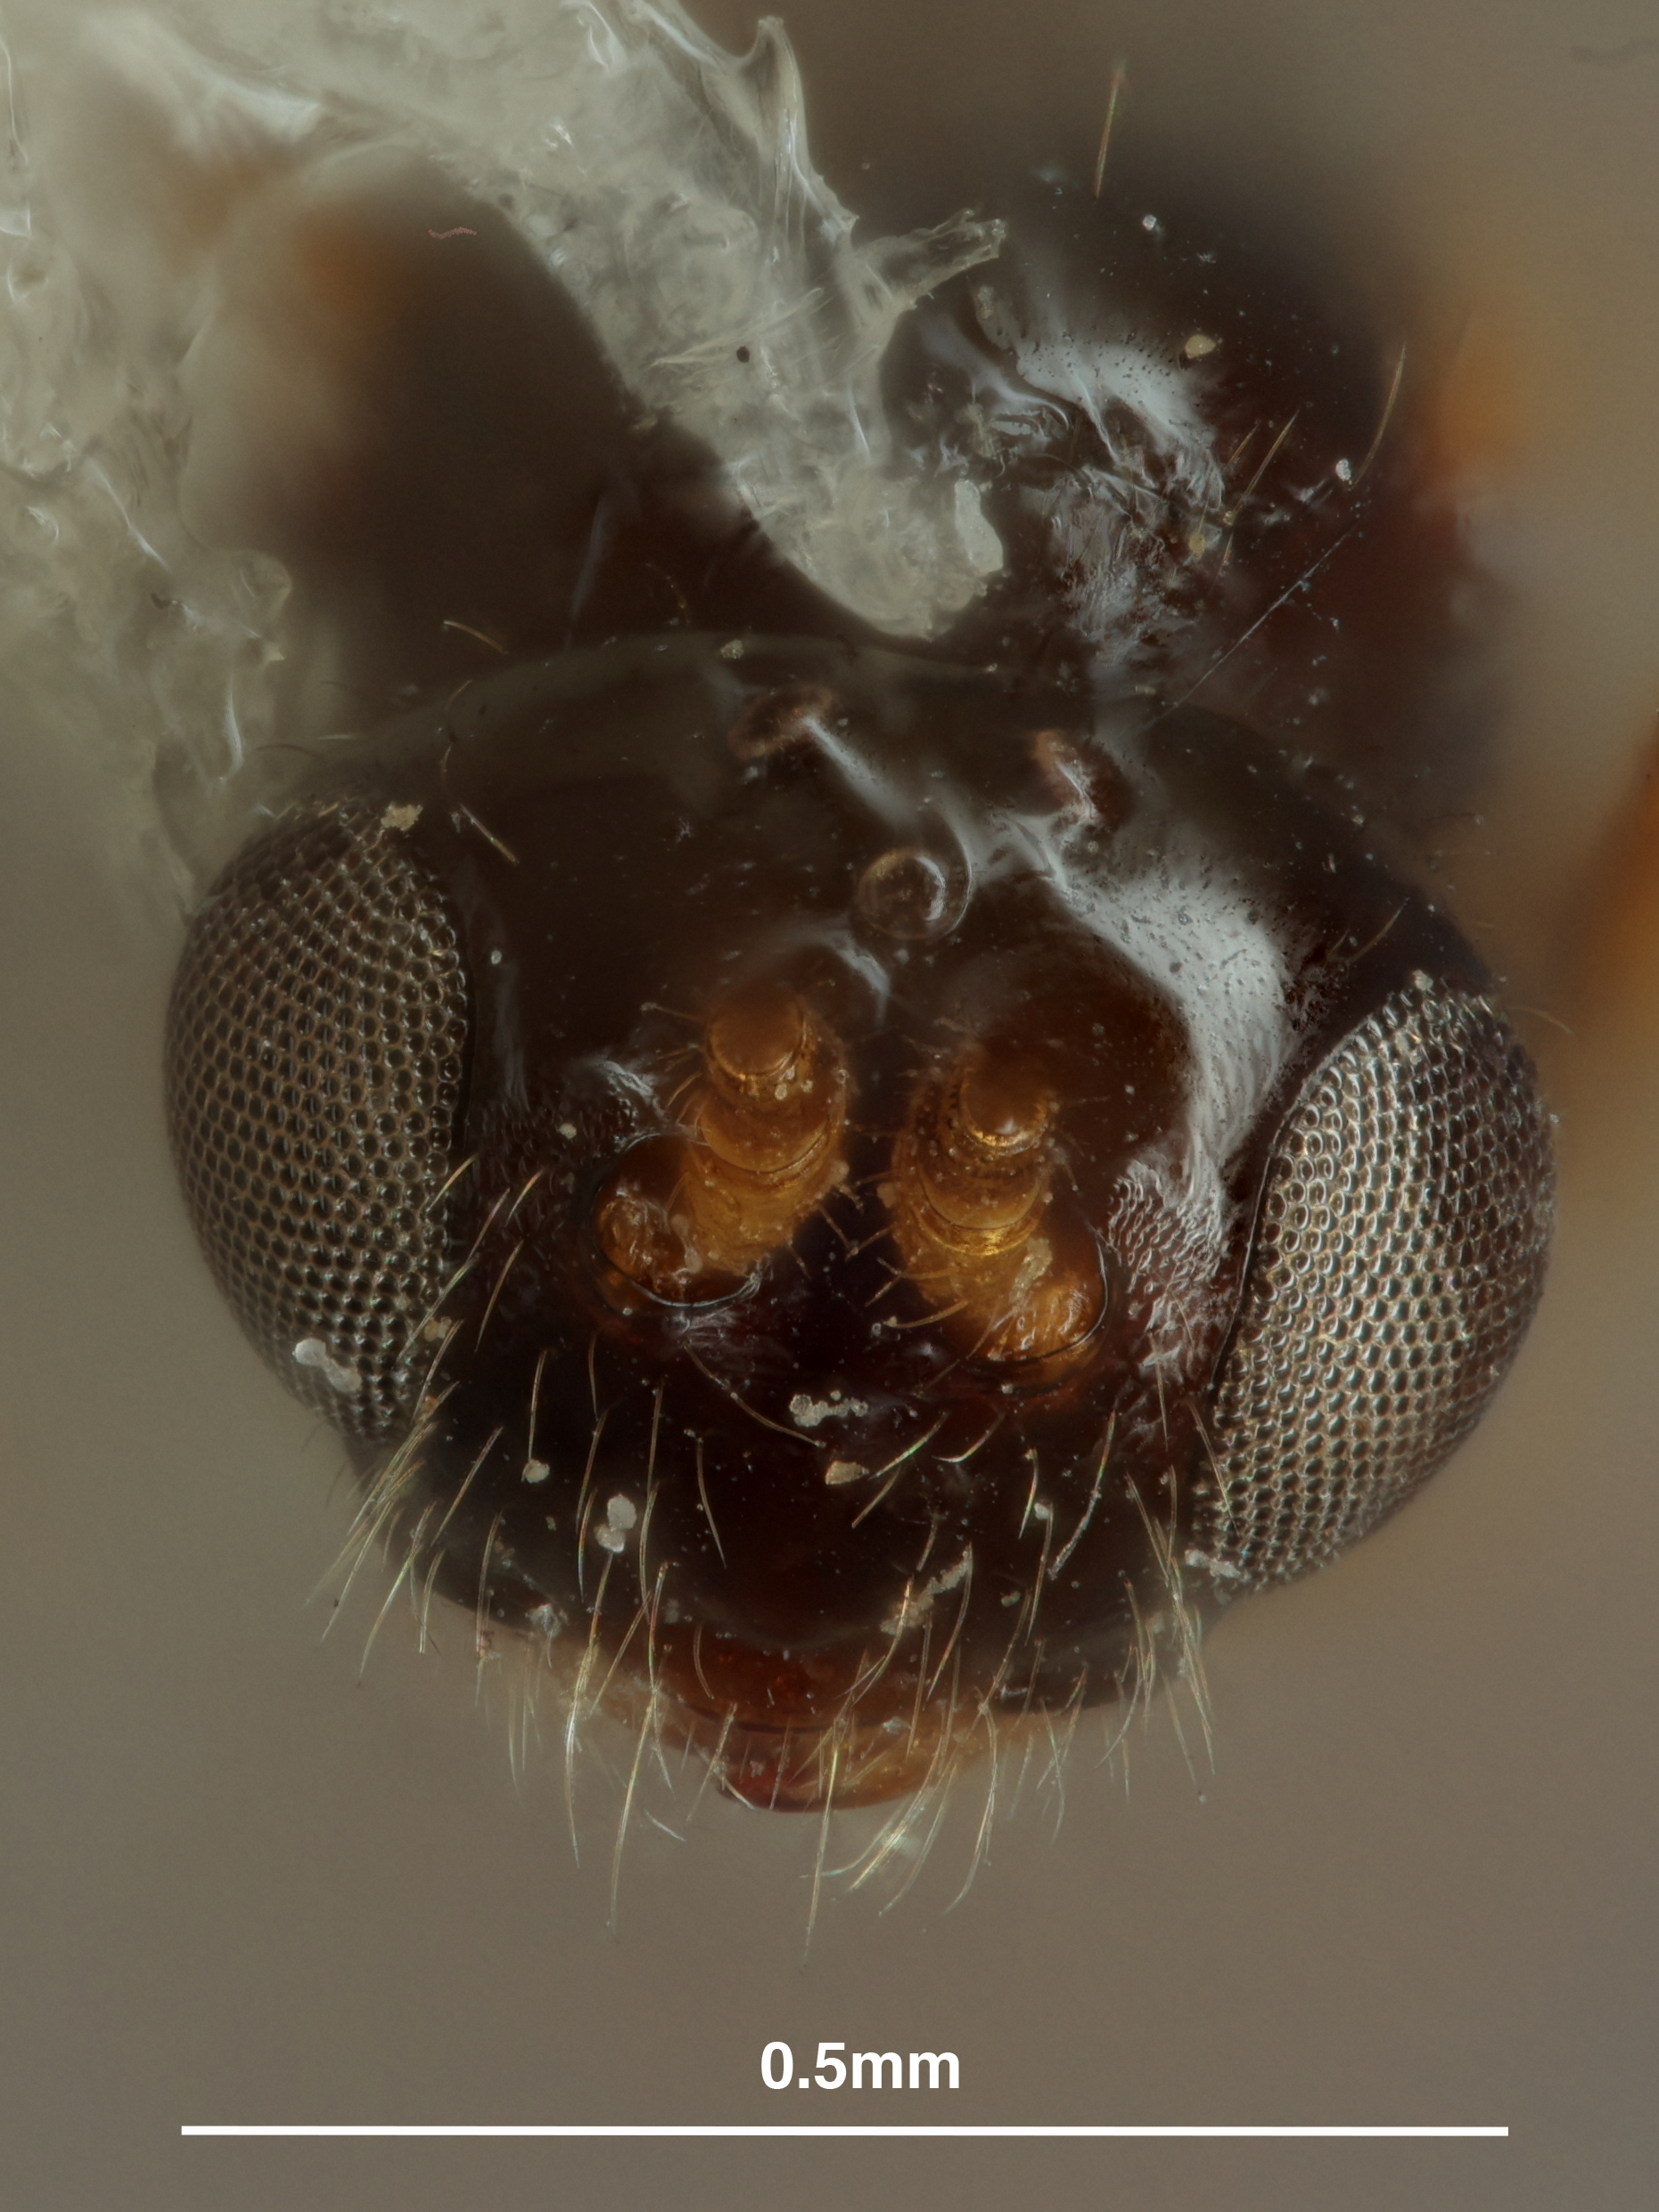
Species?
Opius pyrogaster
